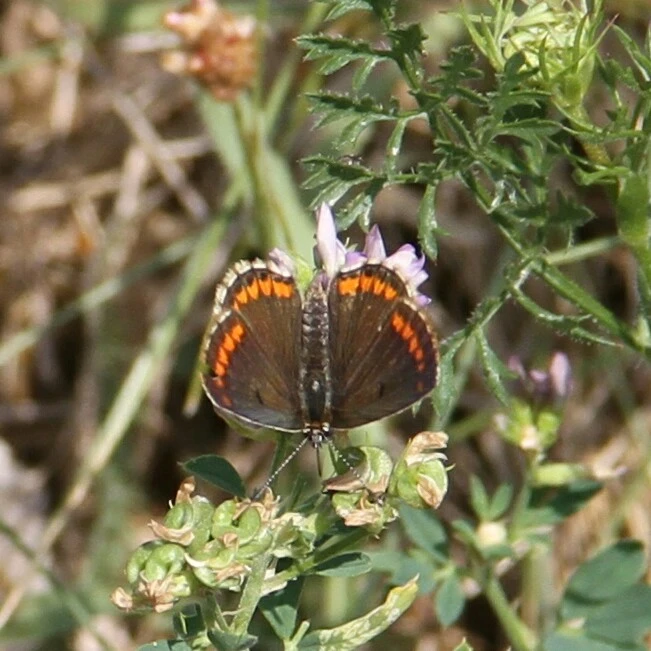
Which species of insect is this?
Aricia agestis/artaxerxes
